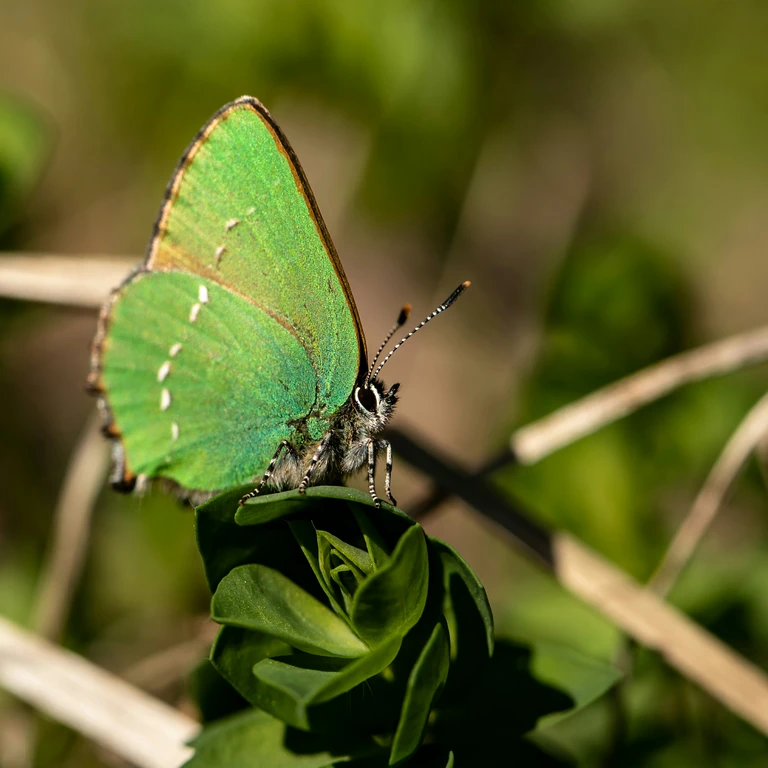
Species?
Callophrys rubi
